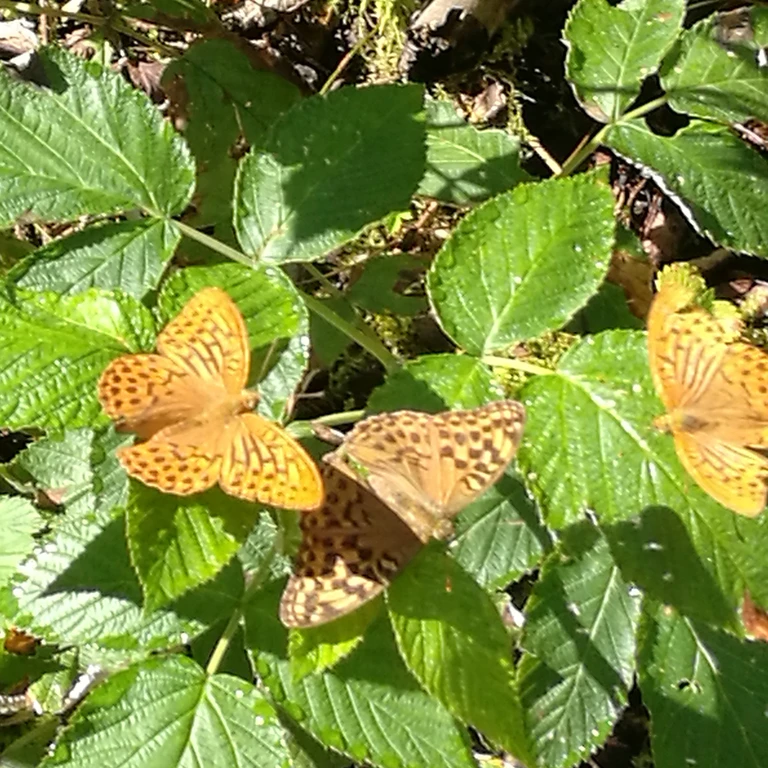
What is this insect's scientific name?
Argynnis paphia
